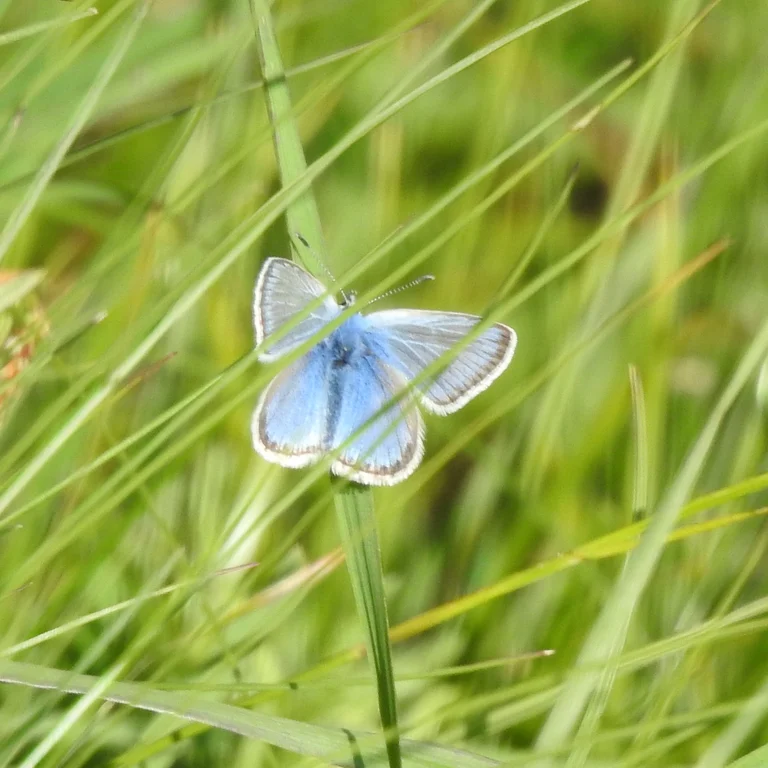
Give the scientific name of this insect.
Agriades orbitulus (also Albulina orbitulus)
